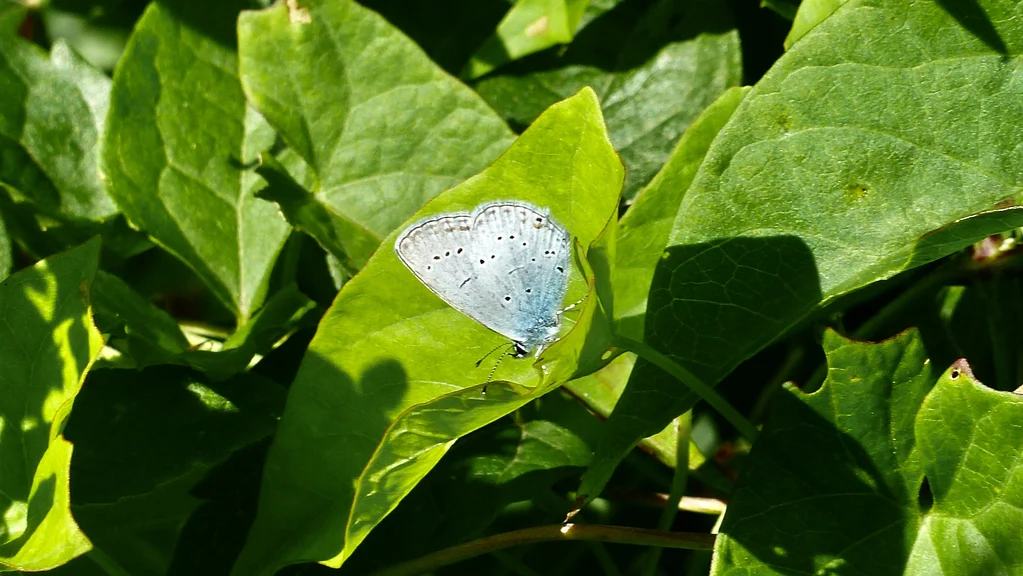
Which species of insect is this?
Cupido decolorata (also Elkalyce decolorata)
